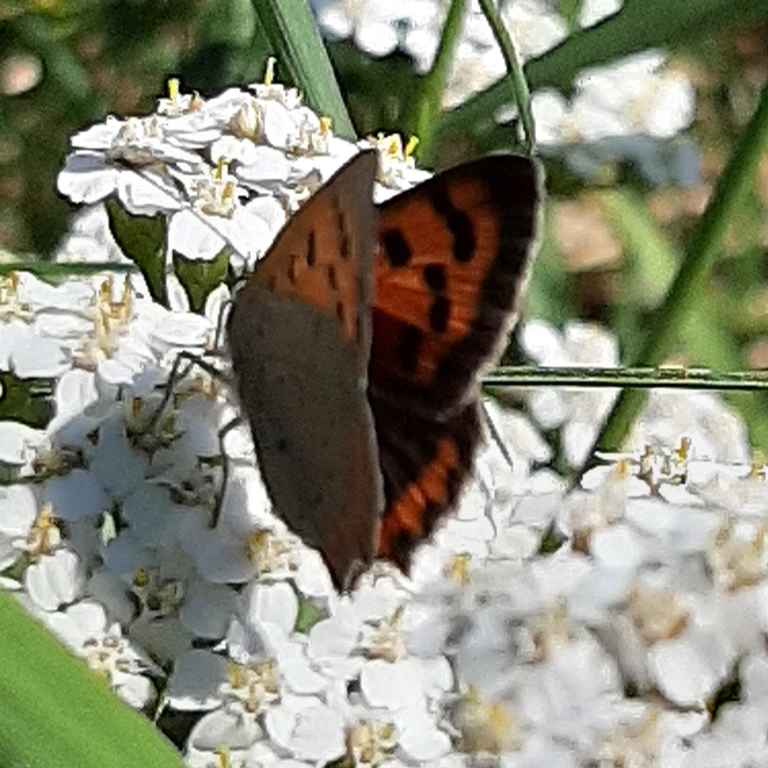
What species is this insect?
Lycaena phlaeas
